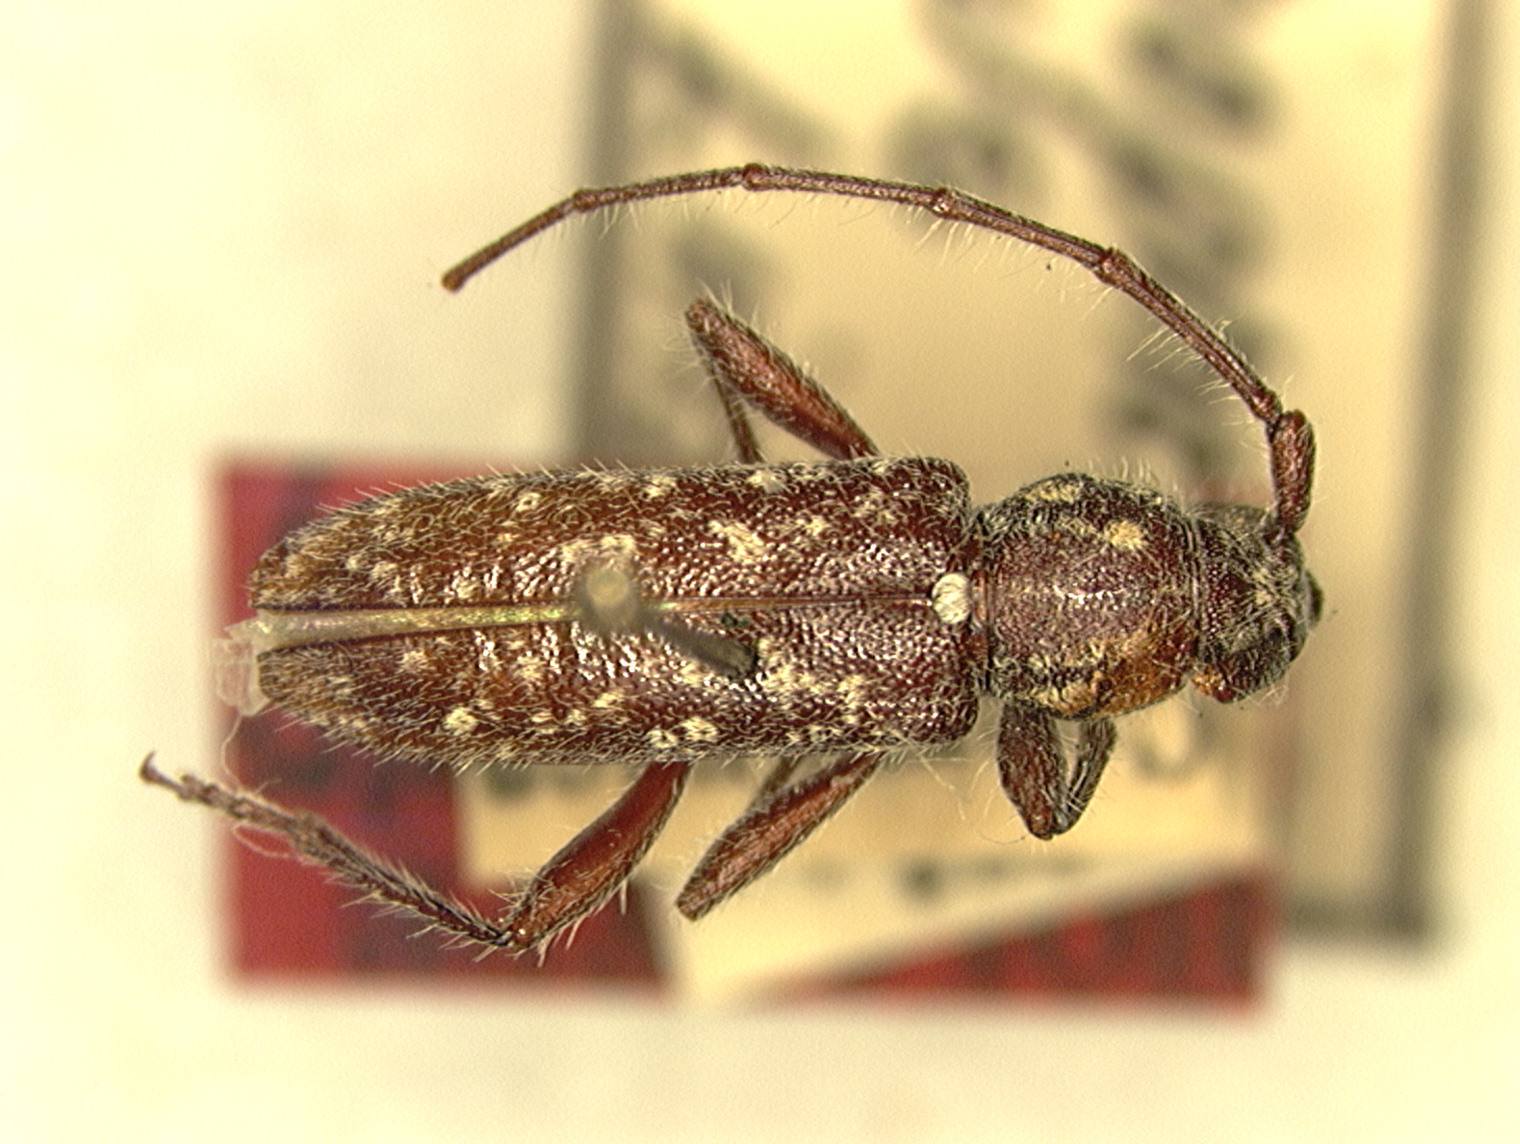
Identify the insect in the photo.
Trichophoroides niveus
